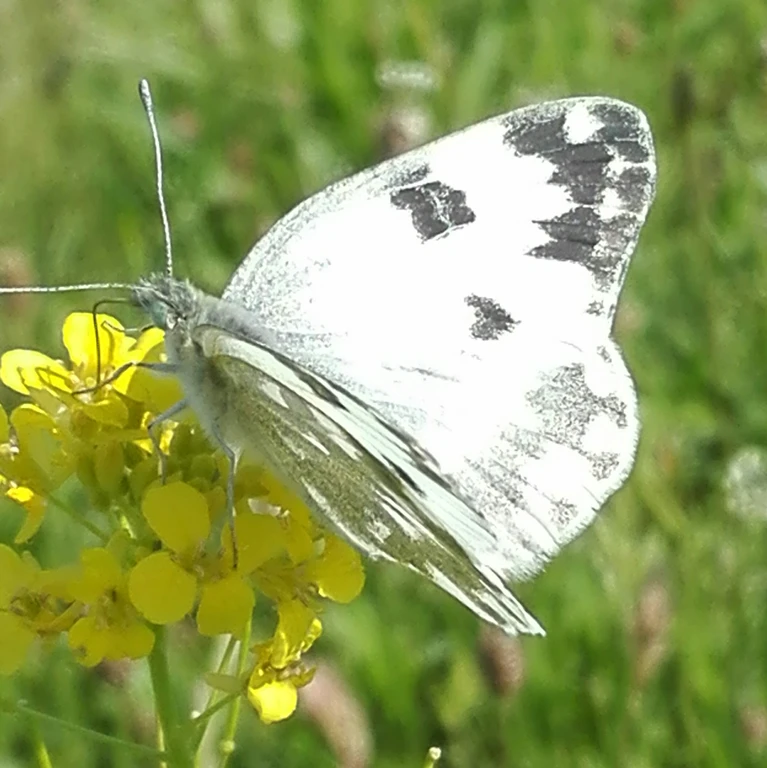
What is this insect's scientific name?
Pontia edusa
